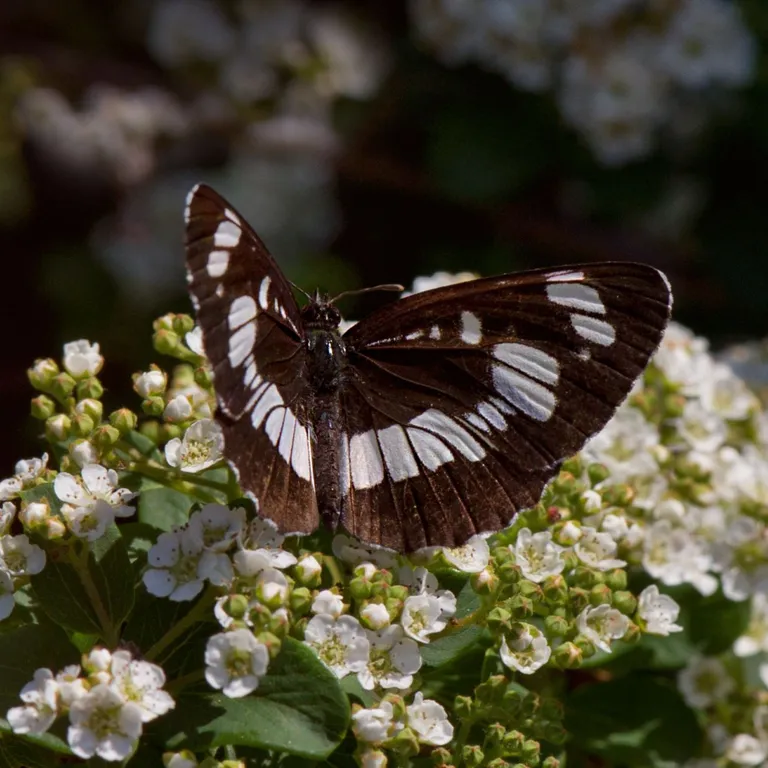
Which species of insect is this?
Neptis rivularis
